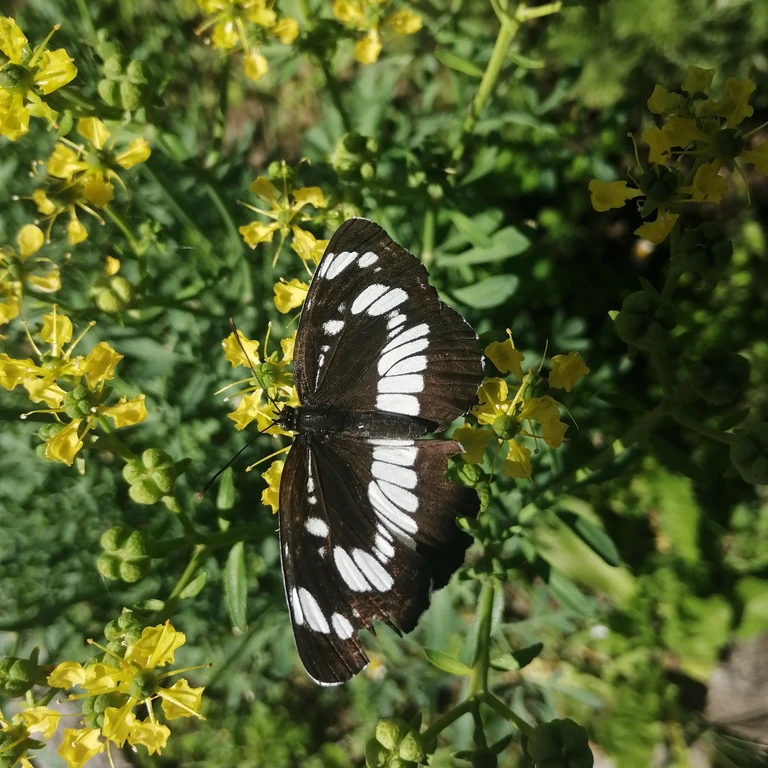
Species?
Neptis rivularis
